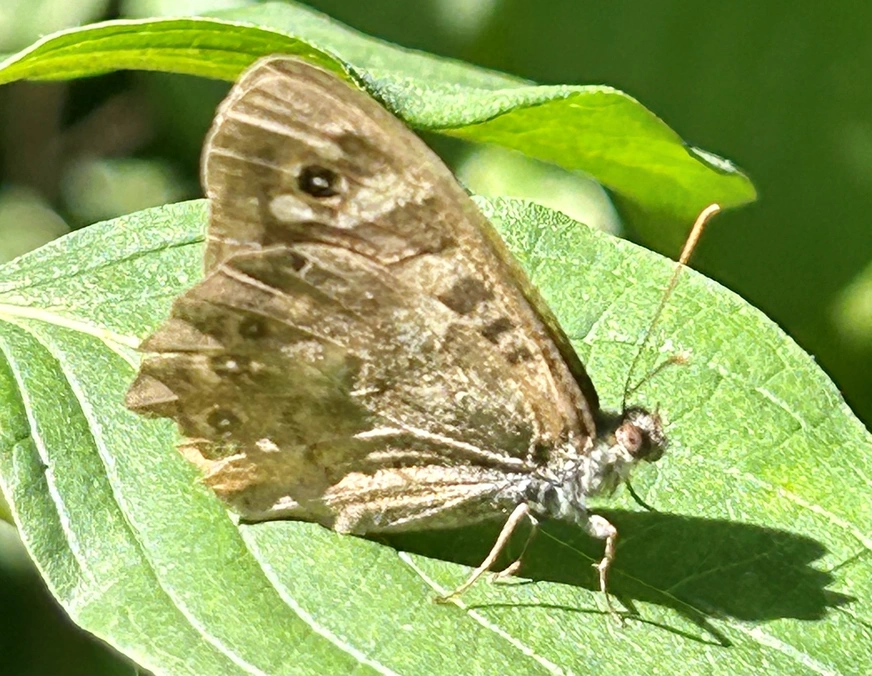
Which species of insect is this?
Pararge aegeria
